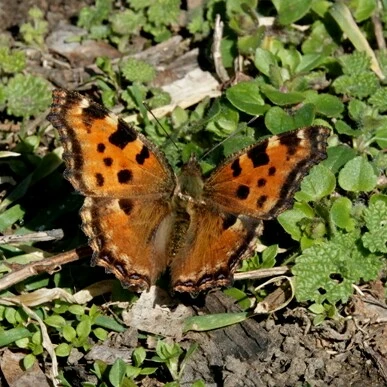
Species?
Nymphalis polychloros
